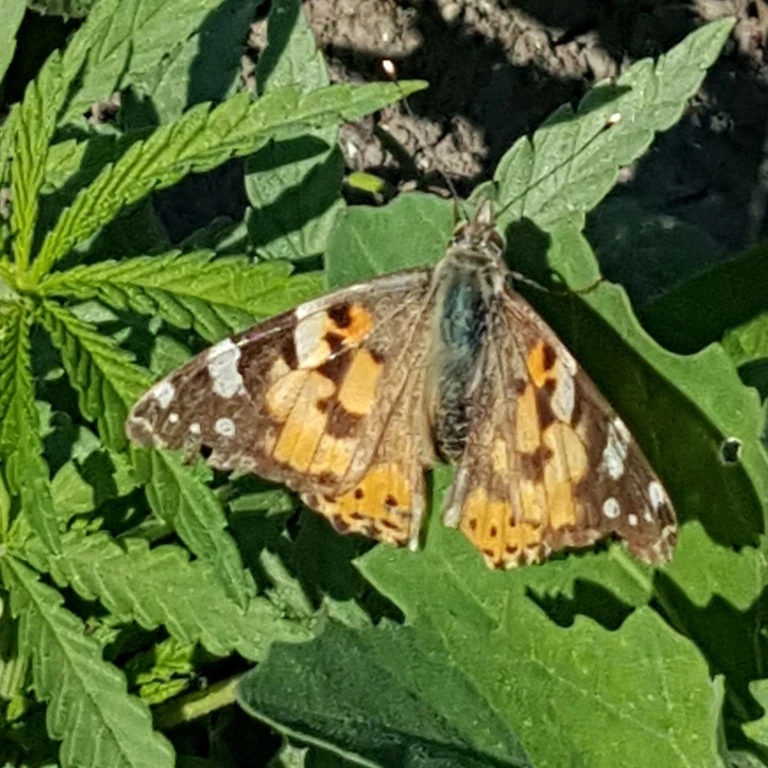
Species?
Vanessa cardui
